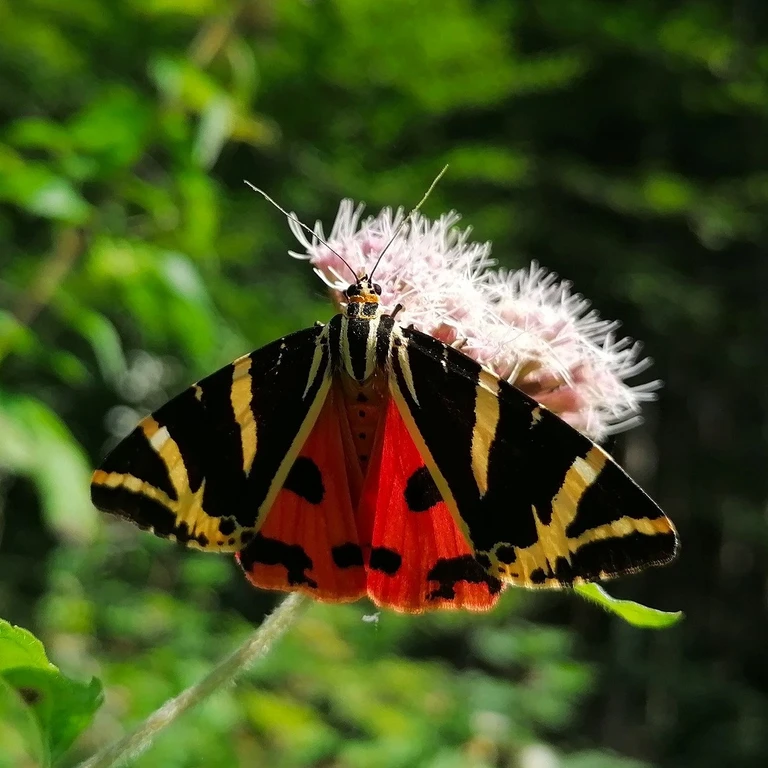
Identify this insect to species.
Euplagia quadripunctaria
